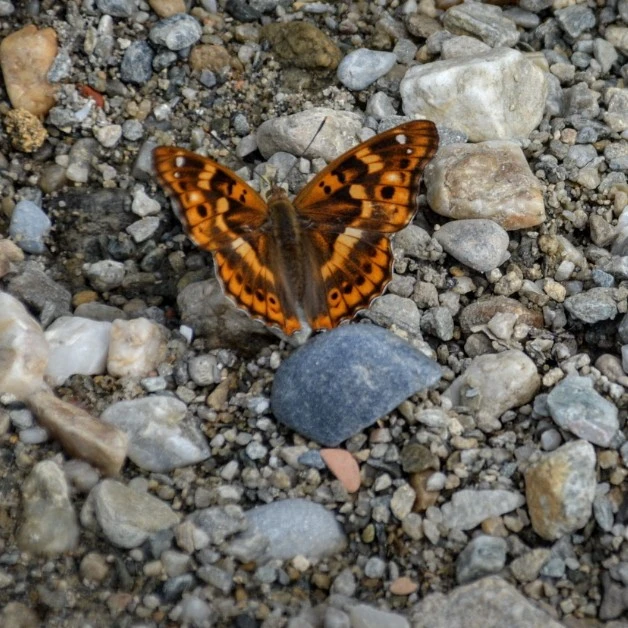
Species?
Apatura ilia
